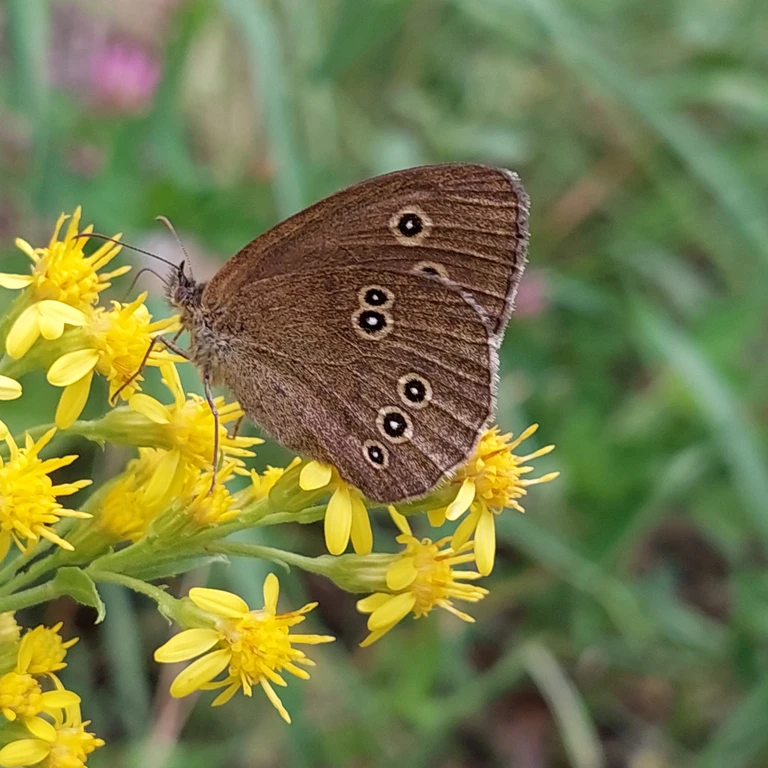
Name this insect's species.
Aphantopus hyperantus
